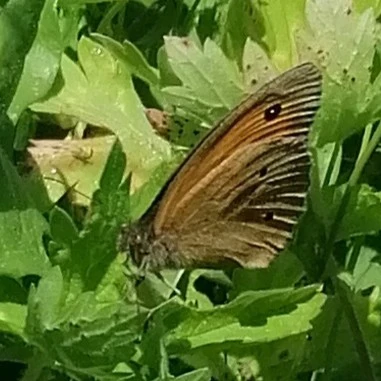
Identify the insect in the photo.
Maniola jurtina
